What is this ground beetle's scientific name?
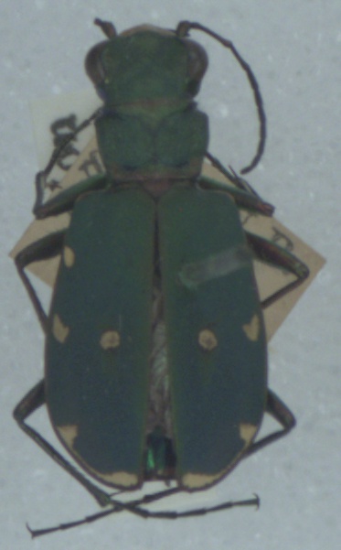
Cicindela campestris
